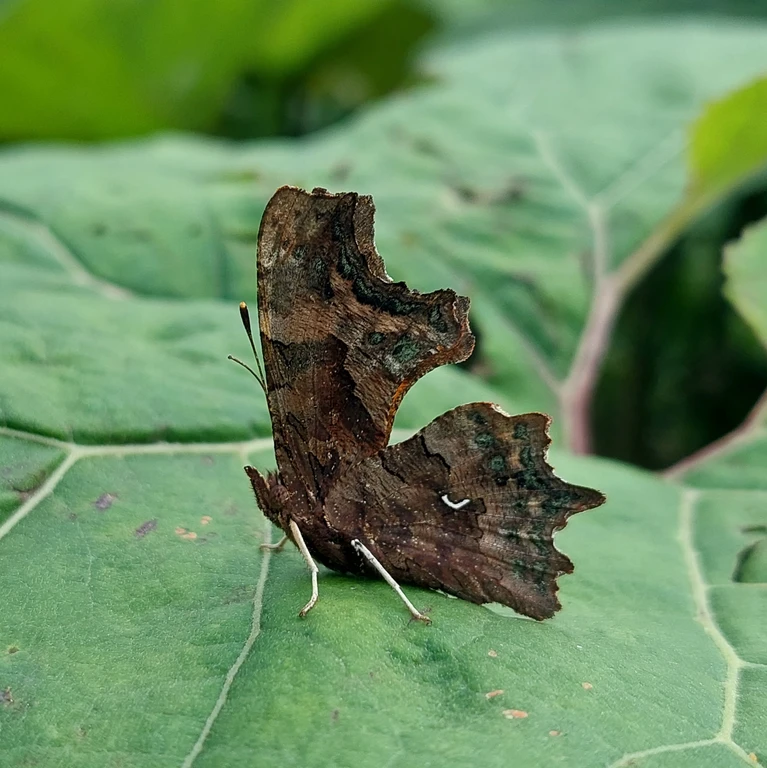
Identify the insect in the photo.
Polygonia c-album
